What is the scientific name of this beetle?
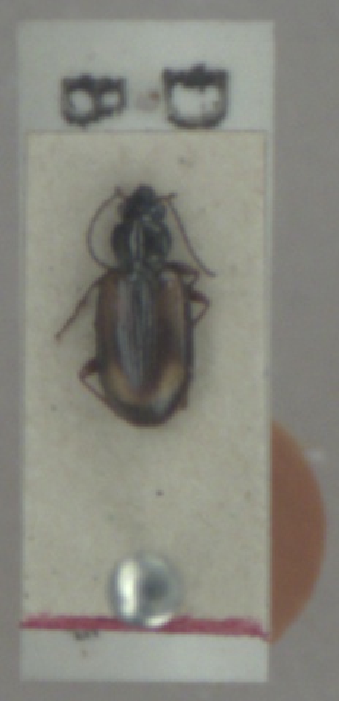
Bembidion femoratum
